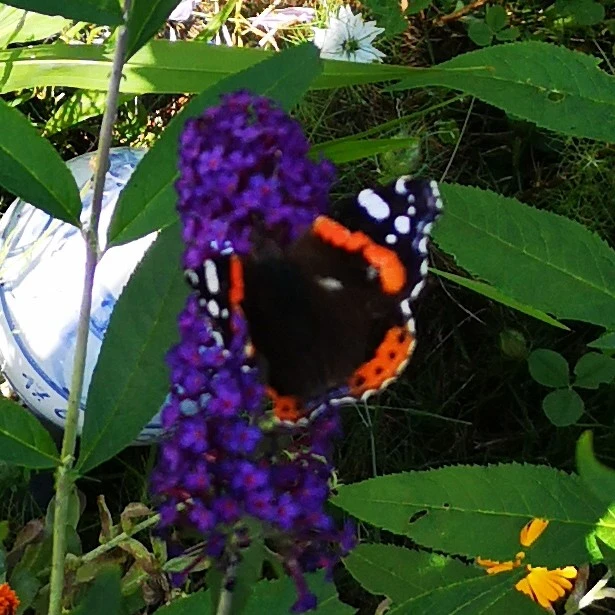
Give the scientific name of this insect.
Vanessa atalanta
